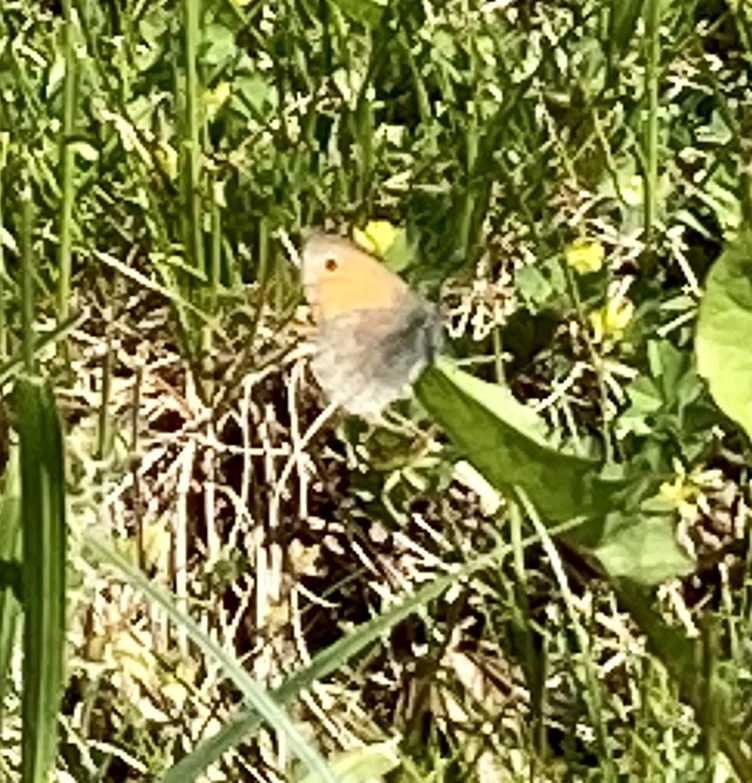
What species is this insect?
Coenonympha pamphilus
